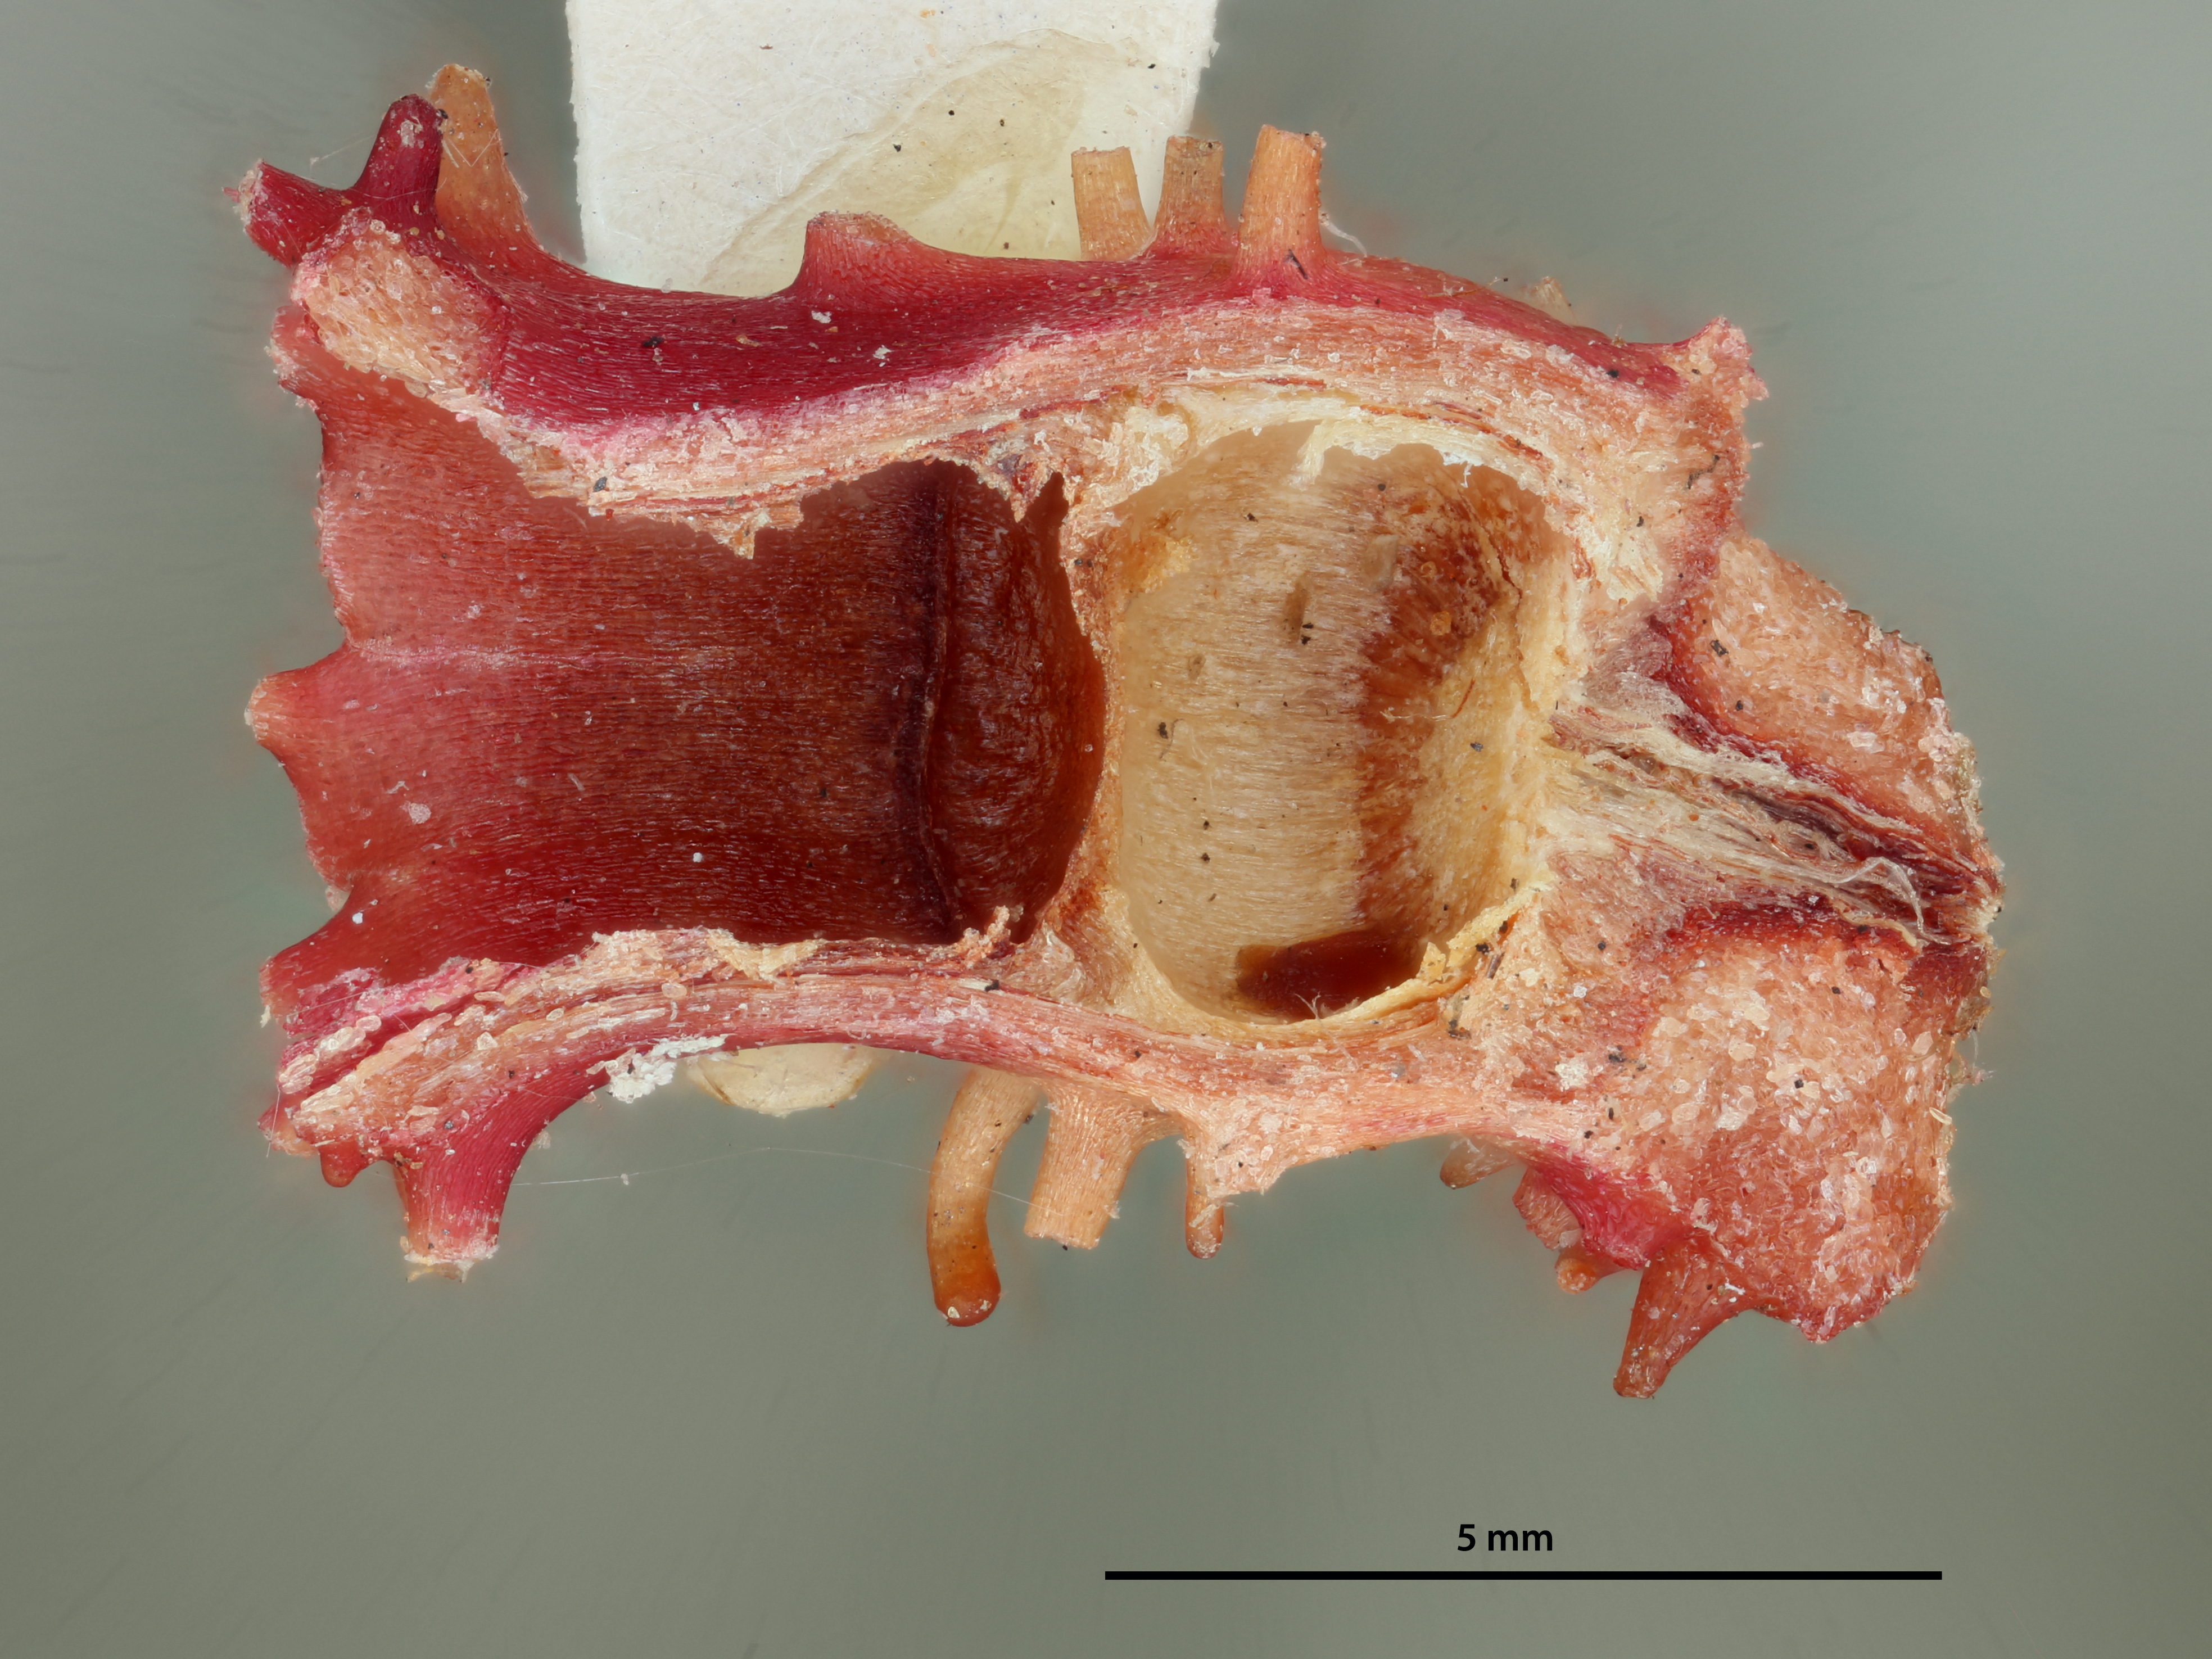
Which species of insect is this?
Andricus splendens
